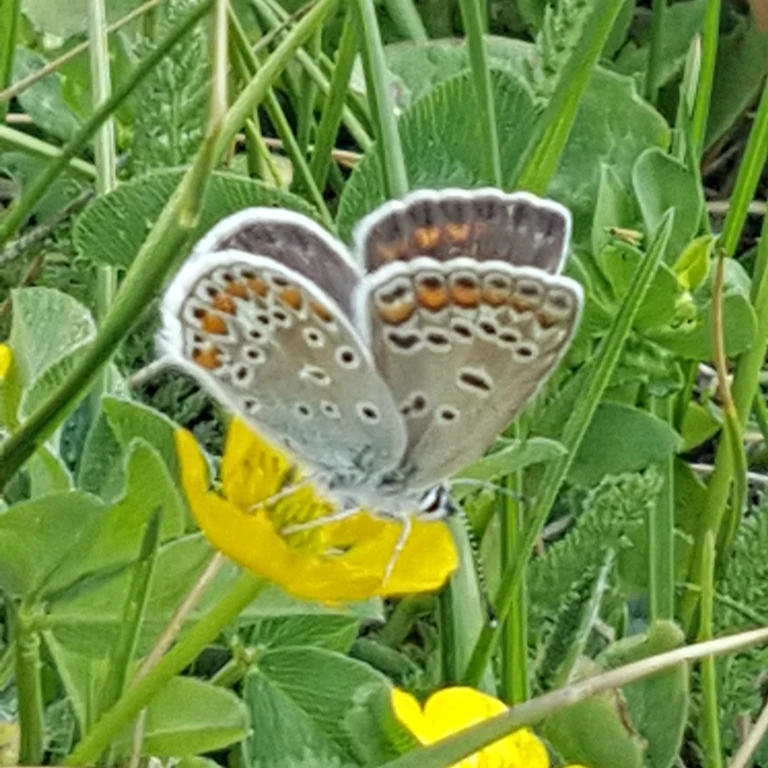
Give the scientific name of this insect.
Polyommatus icarus
